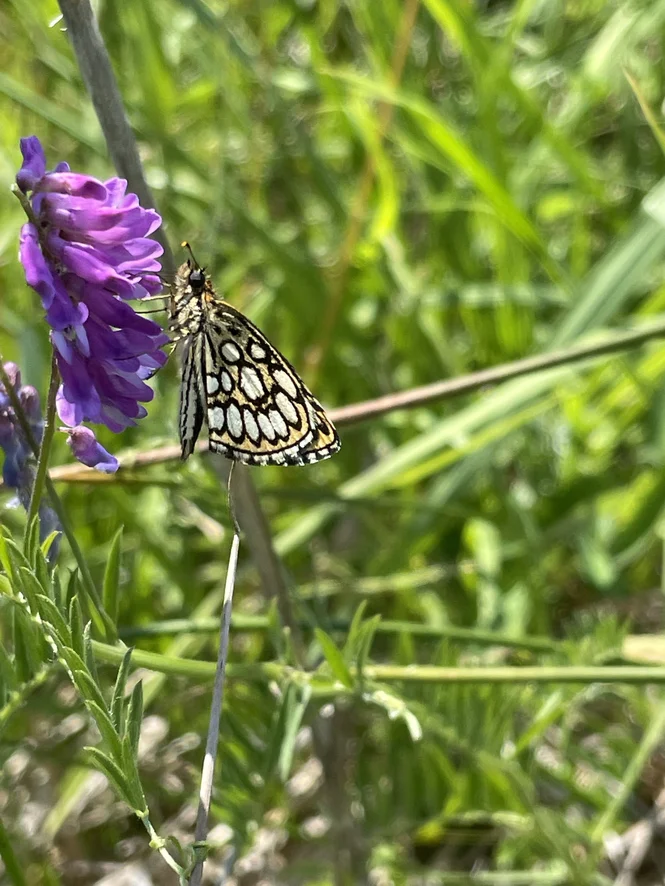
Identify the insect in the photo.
Heteropterus morpheus
